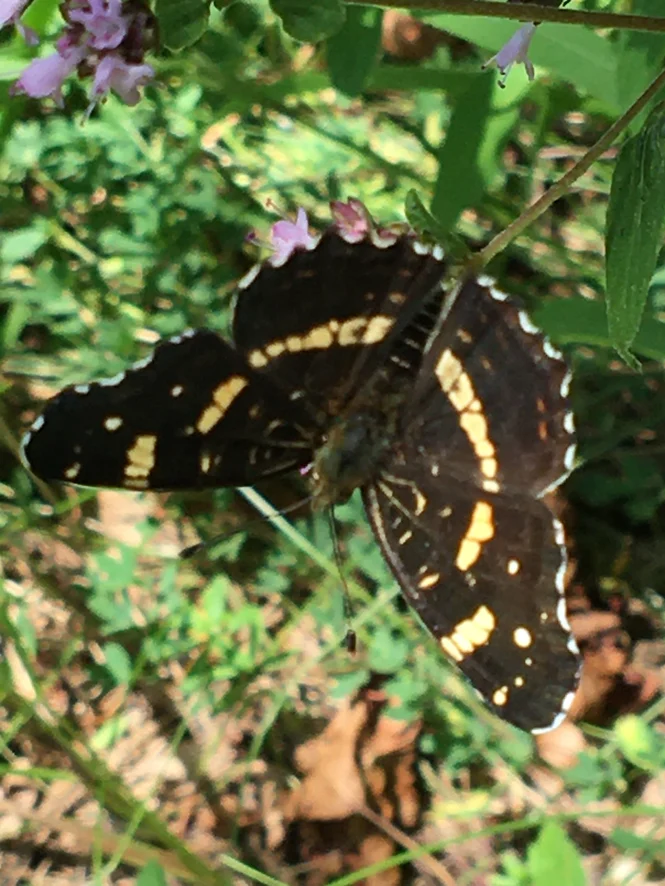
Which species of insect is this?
Araschnia levana
